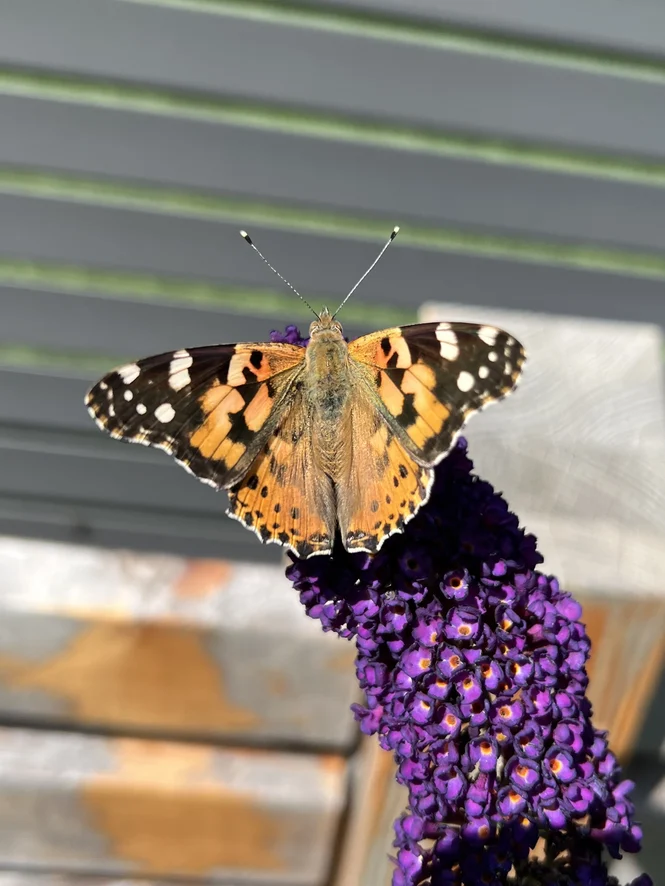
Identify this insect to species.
Vanessa cardui
